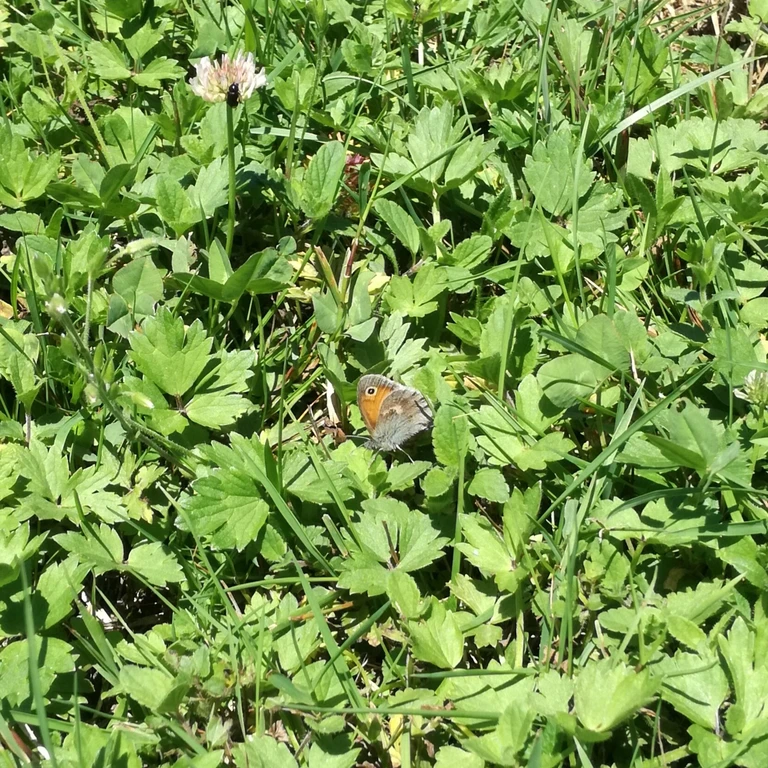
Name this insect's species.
Coenonympha pamphilus
